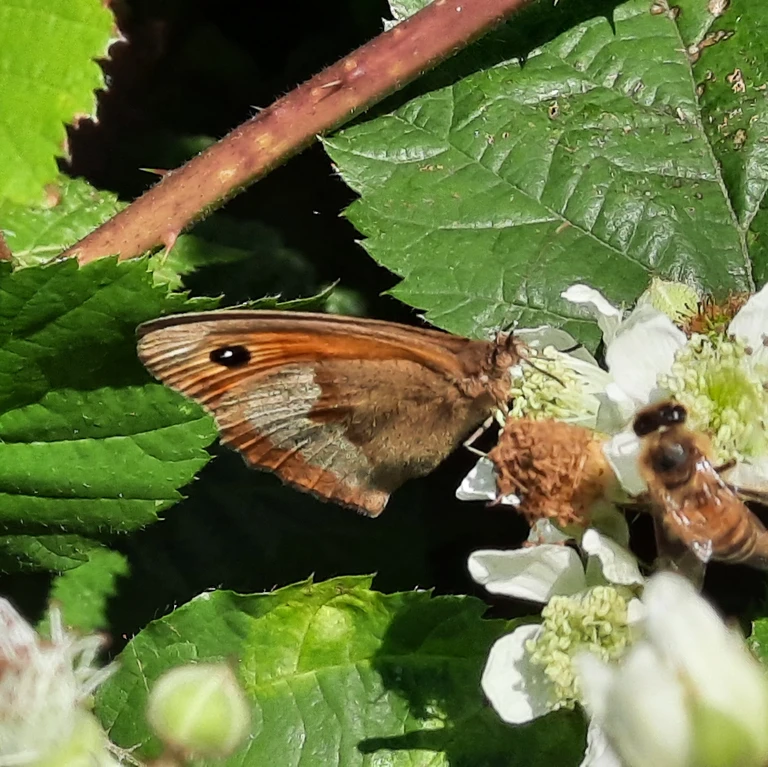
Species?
Maniola jurtina
